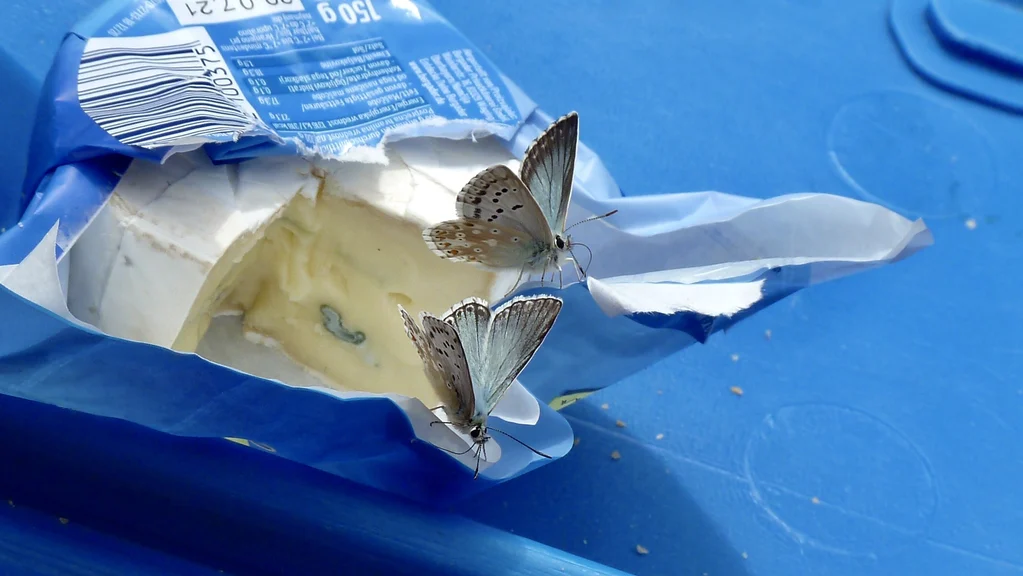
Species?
Lysandra coridon
